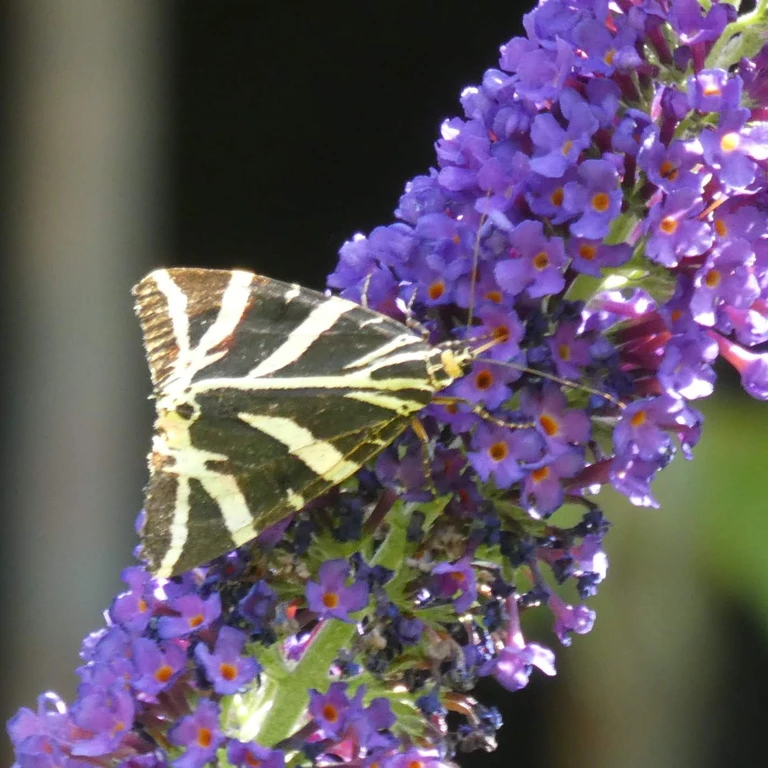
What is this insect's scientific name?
Euplagia quadripunctaria
